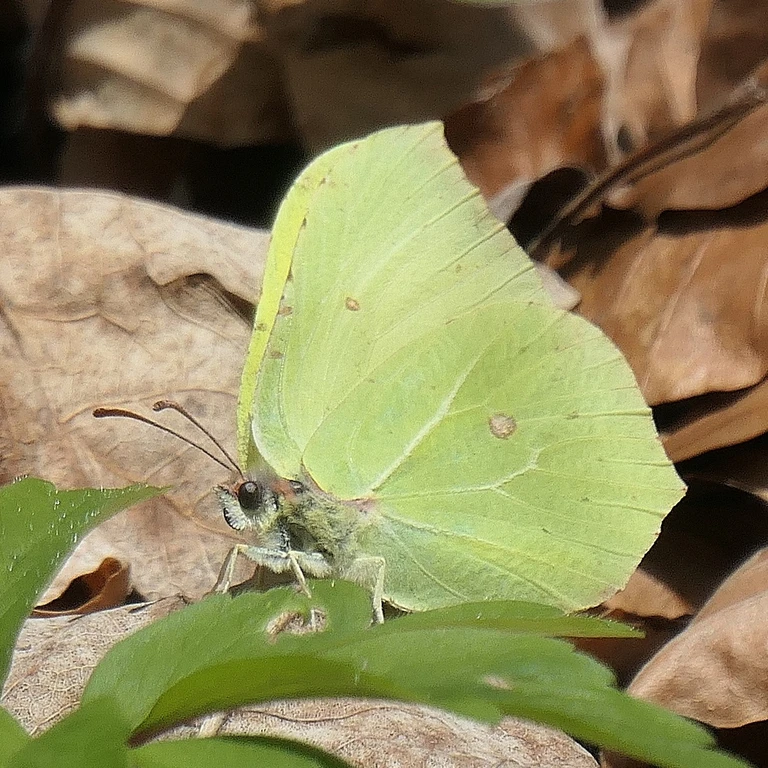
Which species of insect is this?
Gonepteryx rhamni
